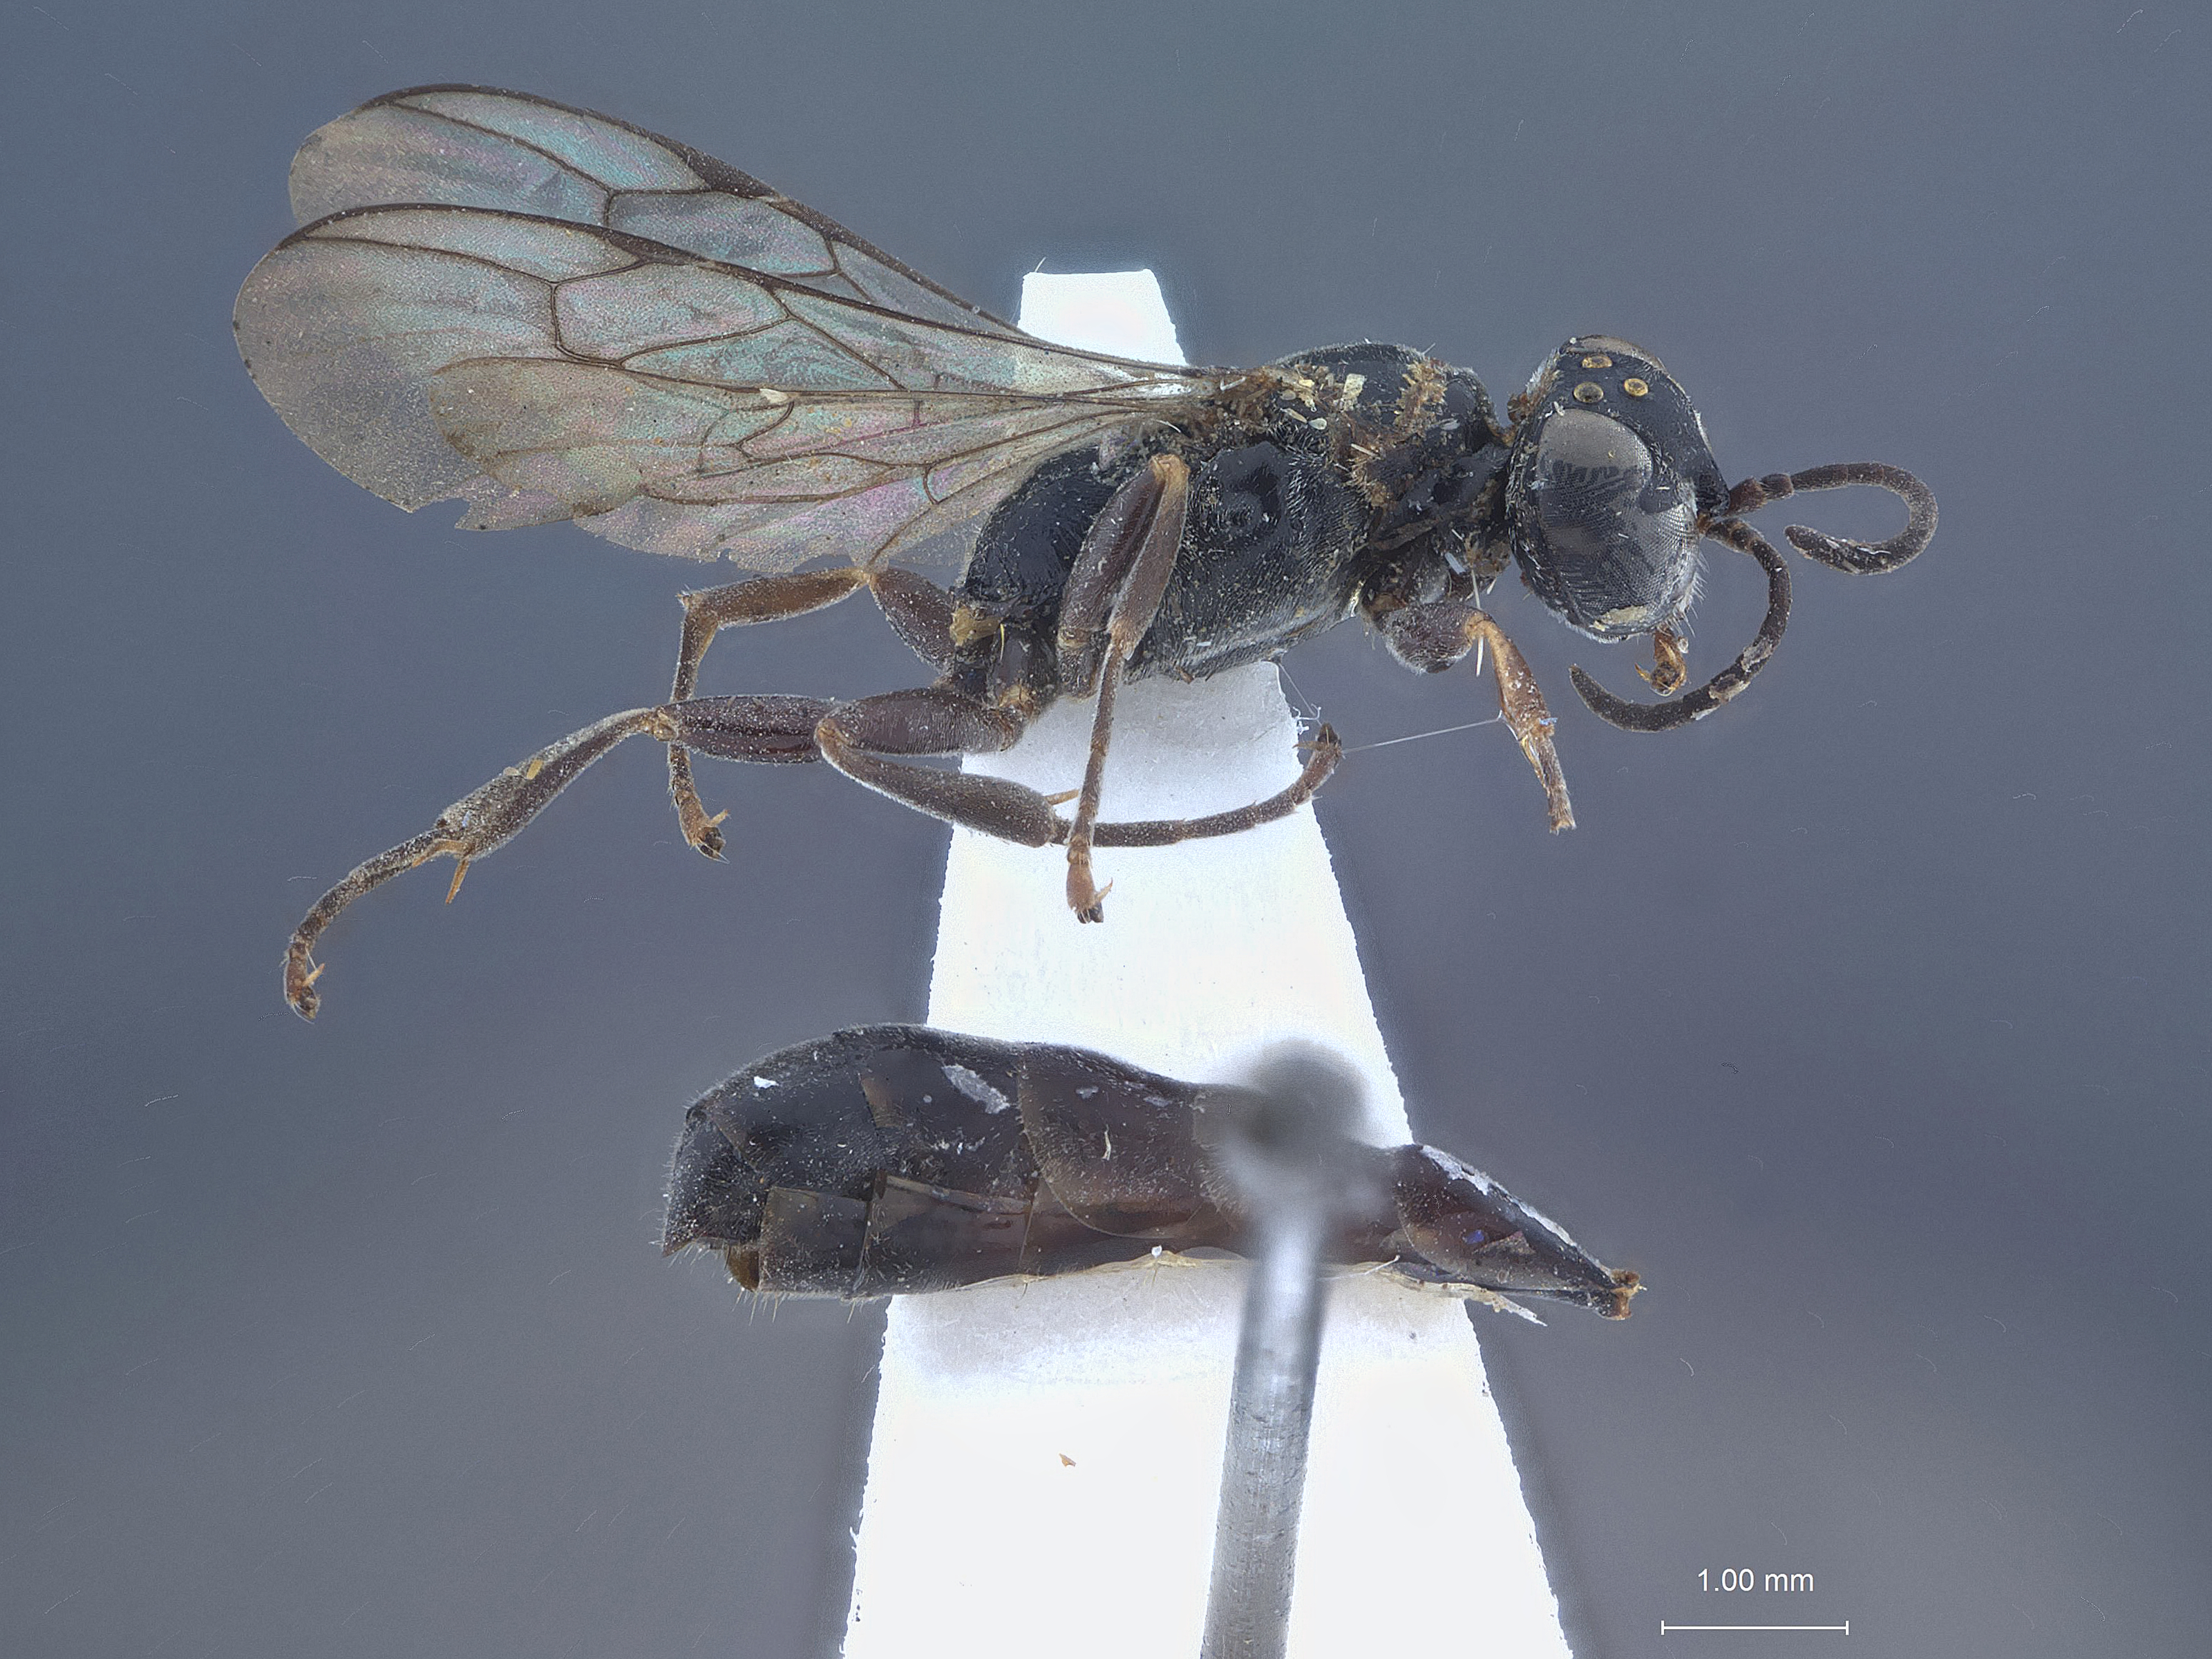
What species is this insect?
Trypoxylon mowchowense
